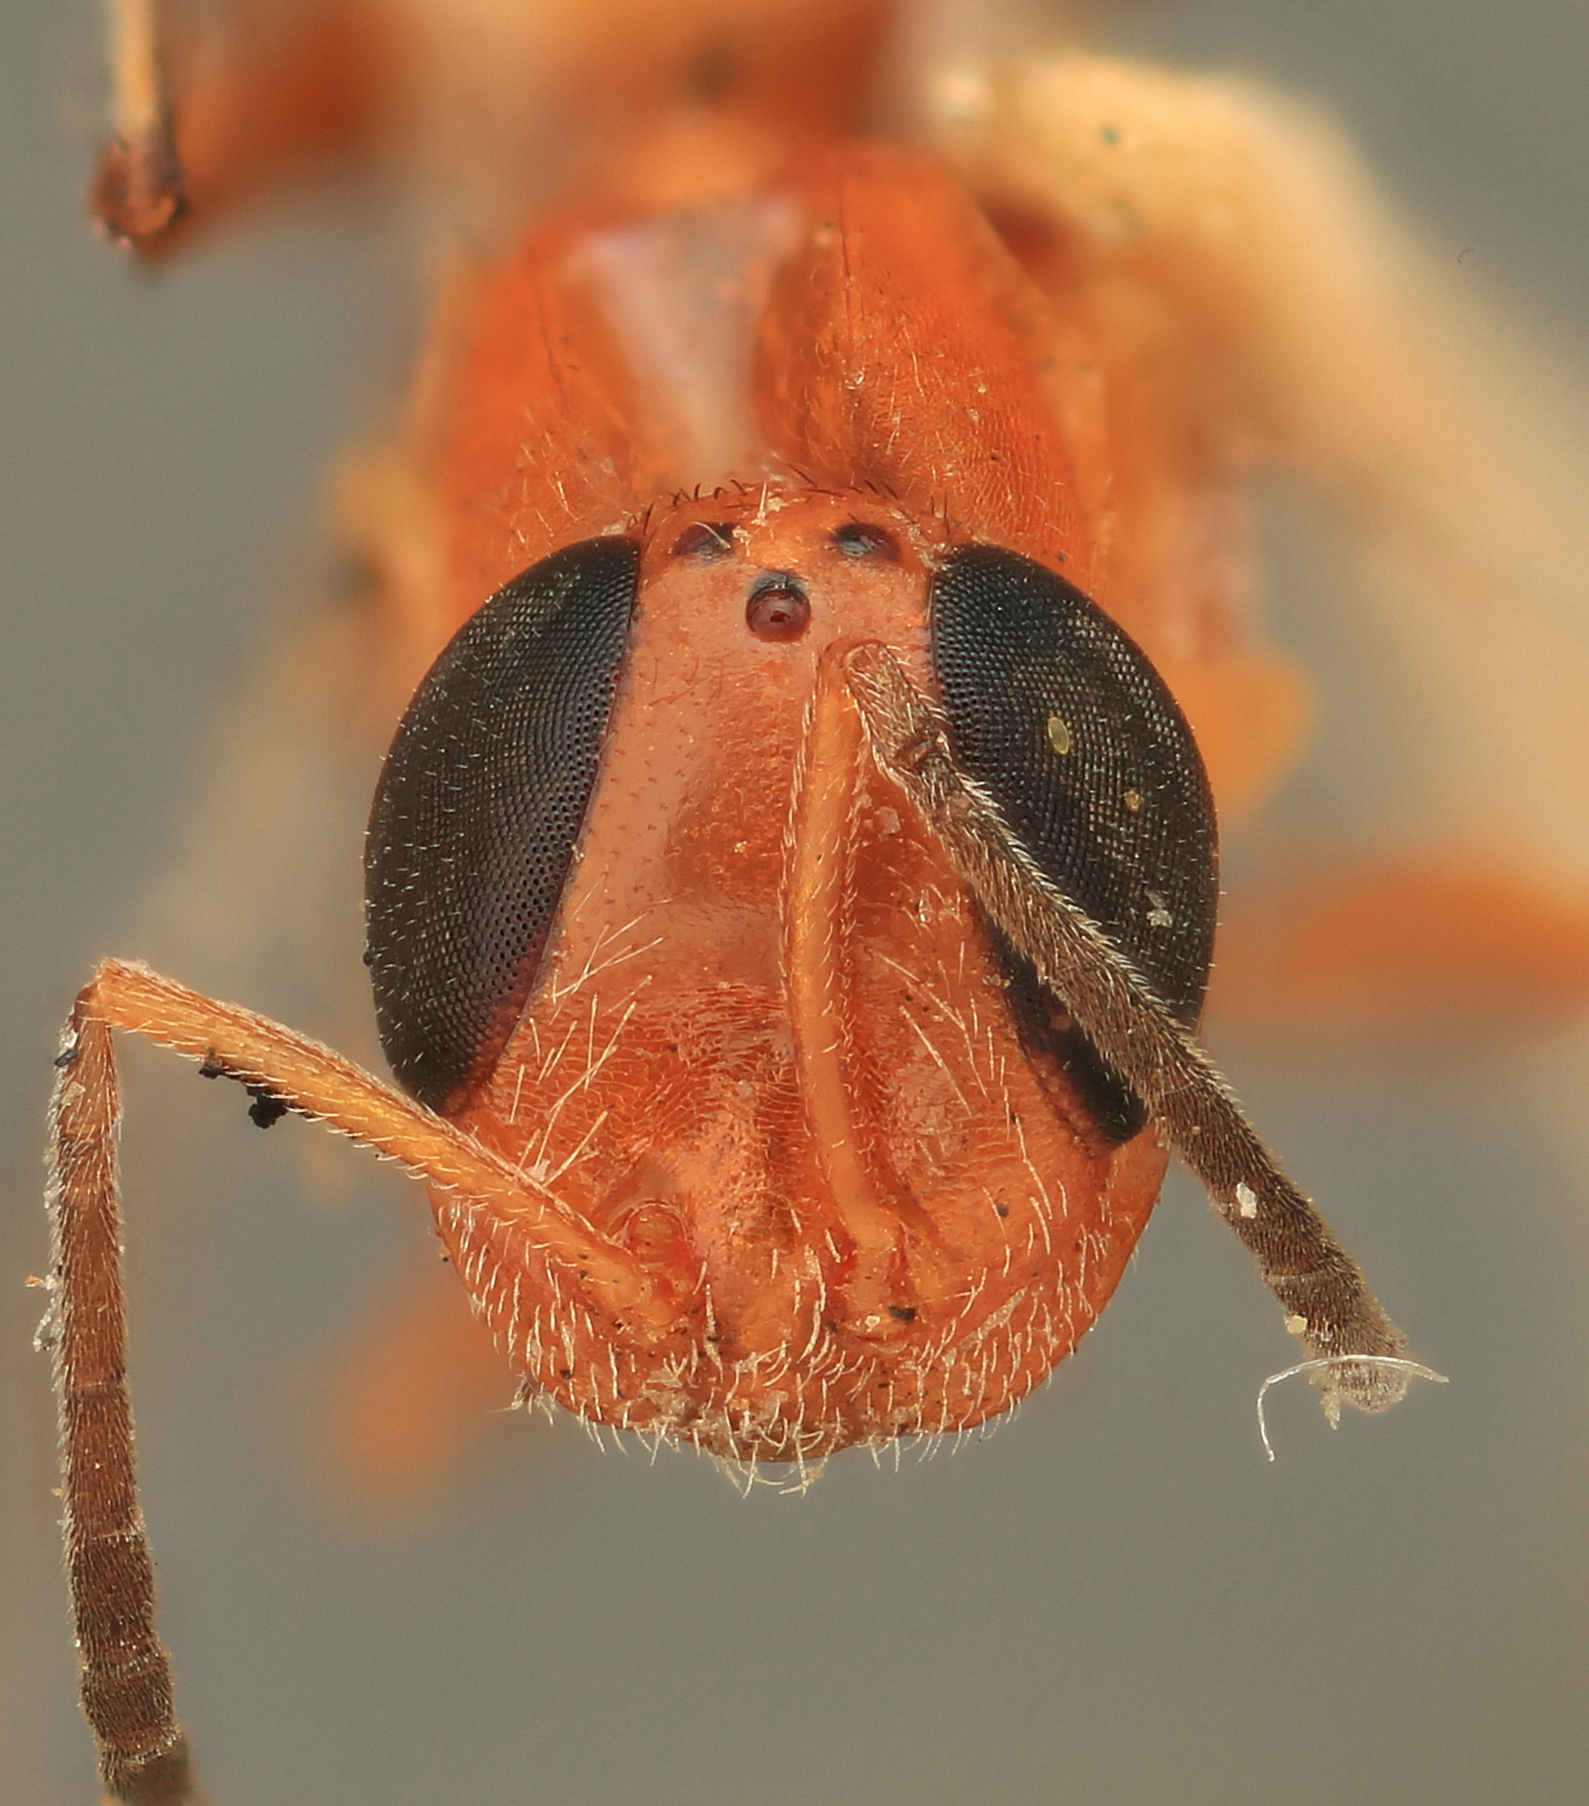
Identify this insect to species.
Encyrtaspis semirufus
